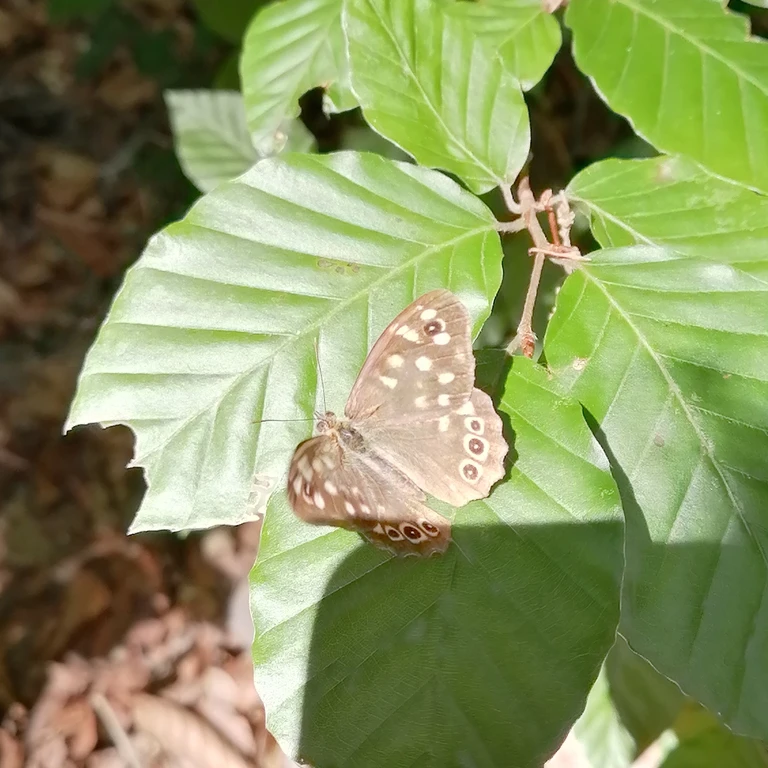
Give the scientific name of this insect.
Pararge aegeria
